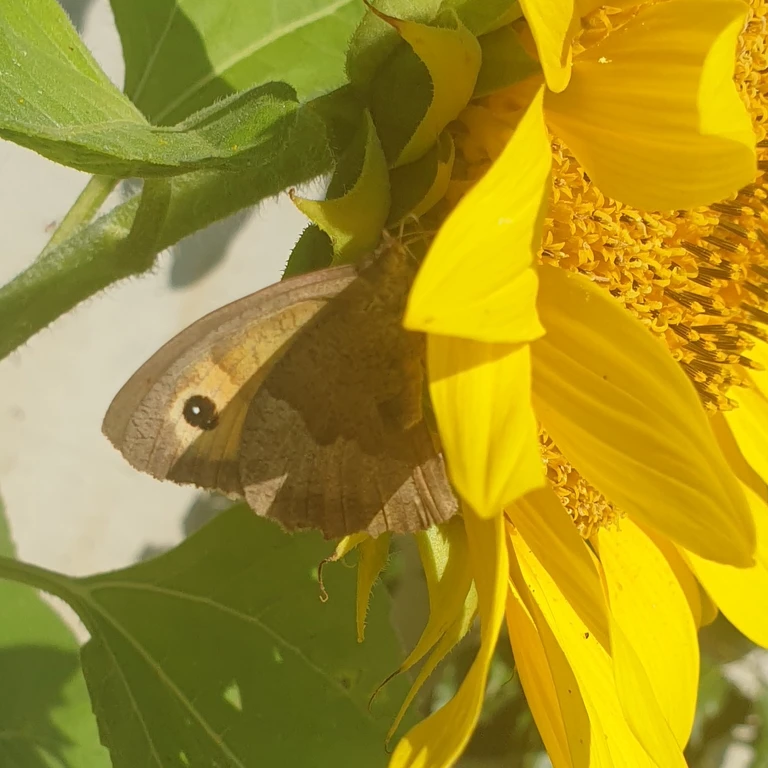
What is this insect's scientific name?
Maniola jurtina
